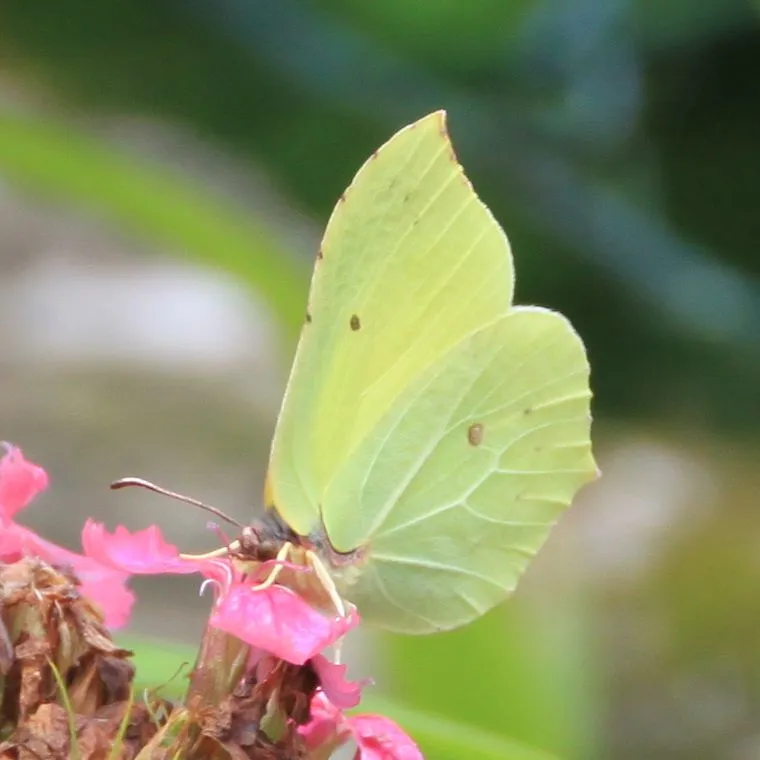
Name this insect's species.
Gonepteryx rhamni
